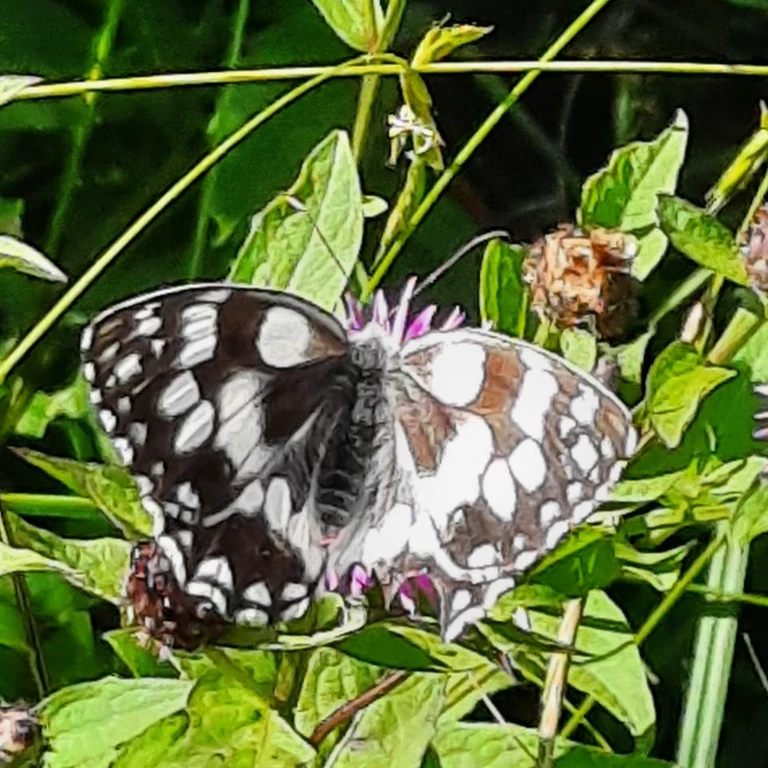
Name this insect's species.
Melanargia galathea
